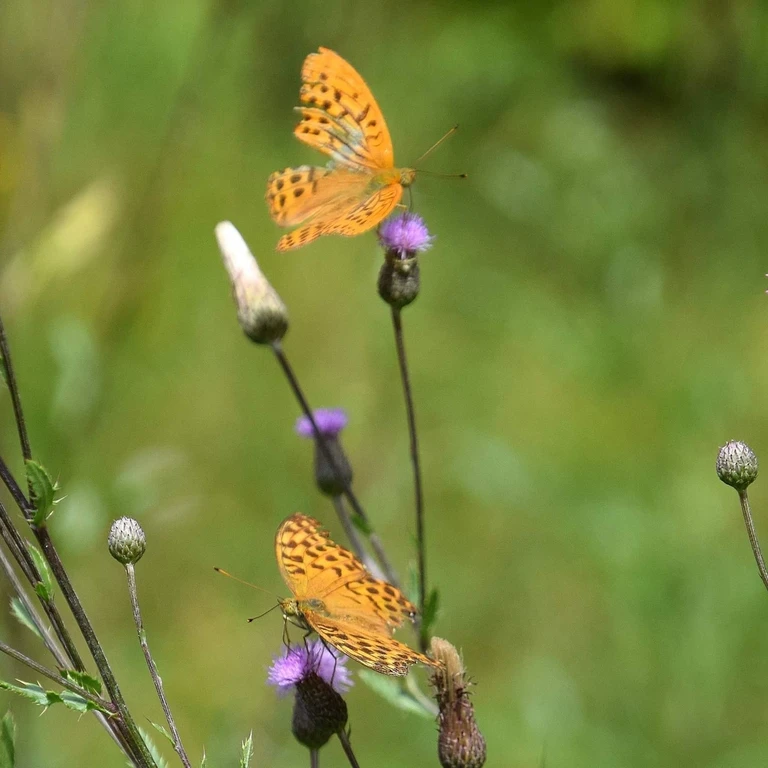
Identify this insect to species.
Argynnis paphia
